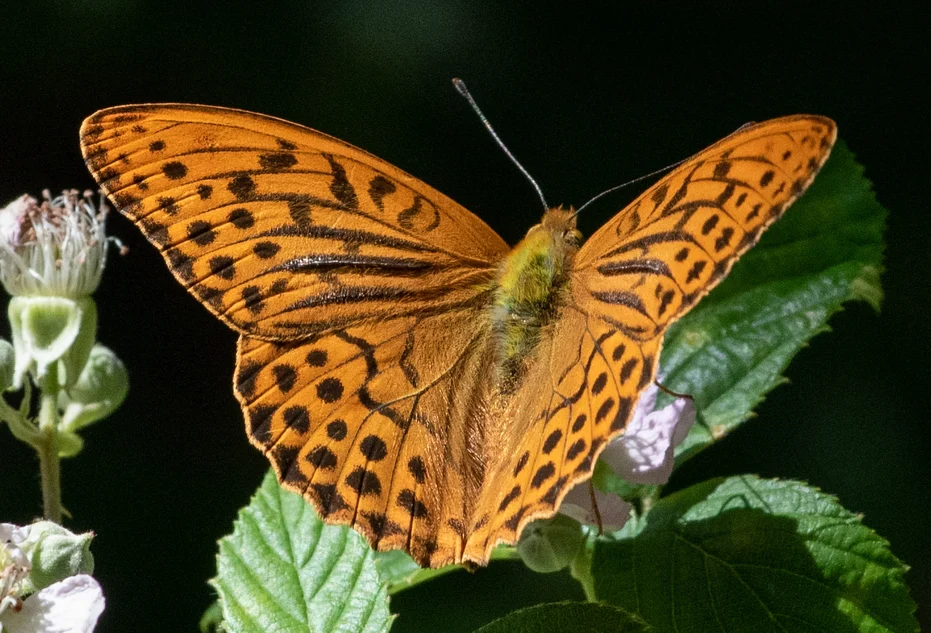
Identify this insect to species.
Argynnis paphia
